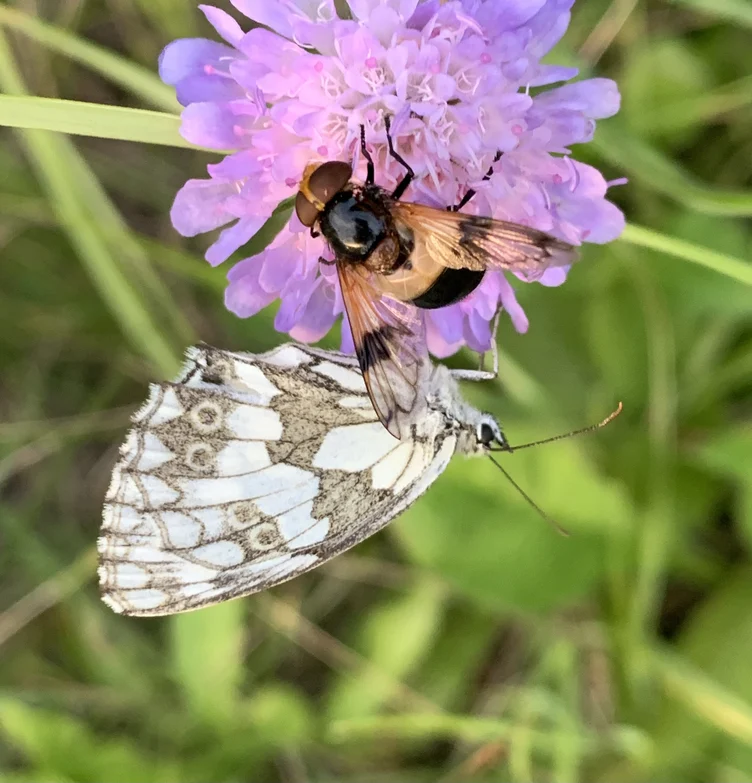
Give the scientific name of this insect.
Melanargia galathea
